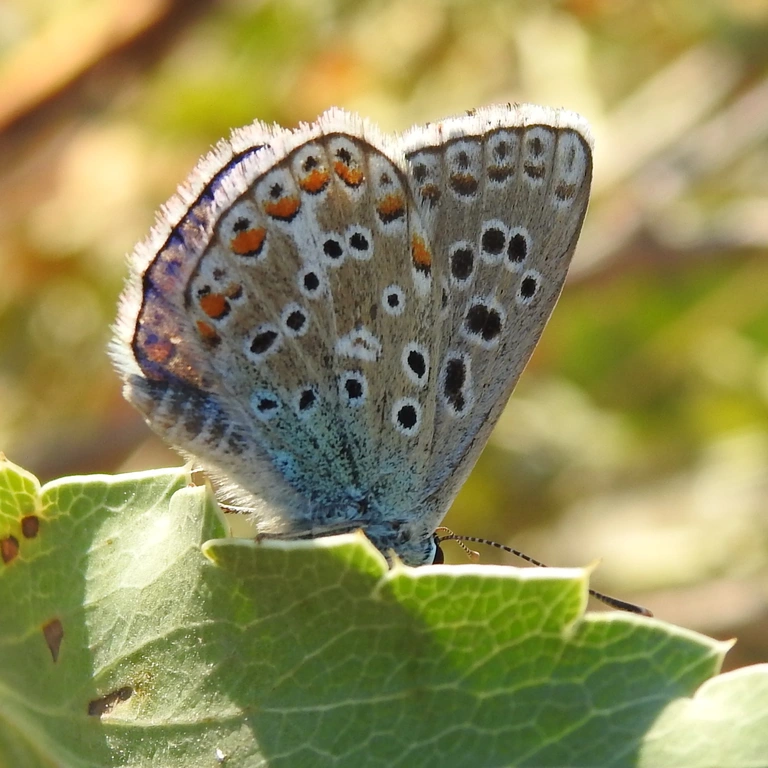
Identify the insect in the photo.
Polyommatus icarus
